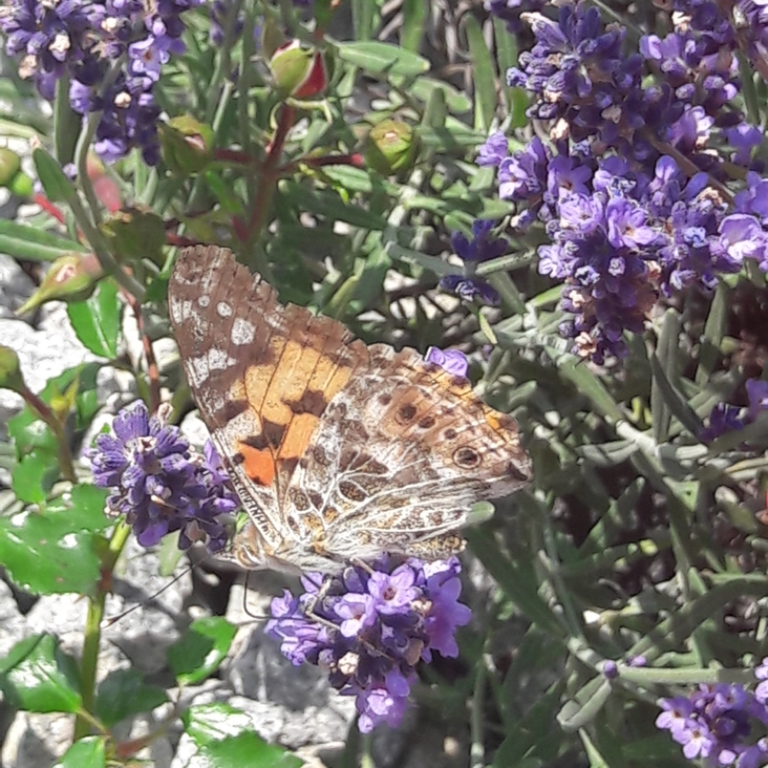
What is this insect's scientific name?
Vanessa cardui
